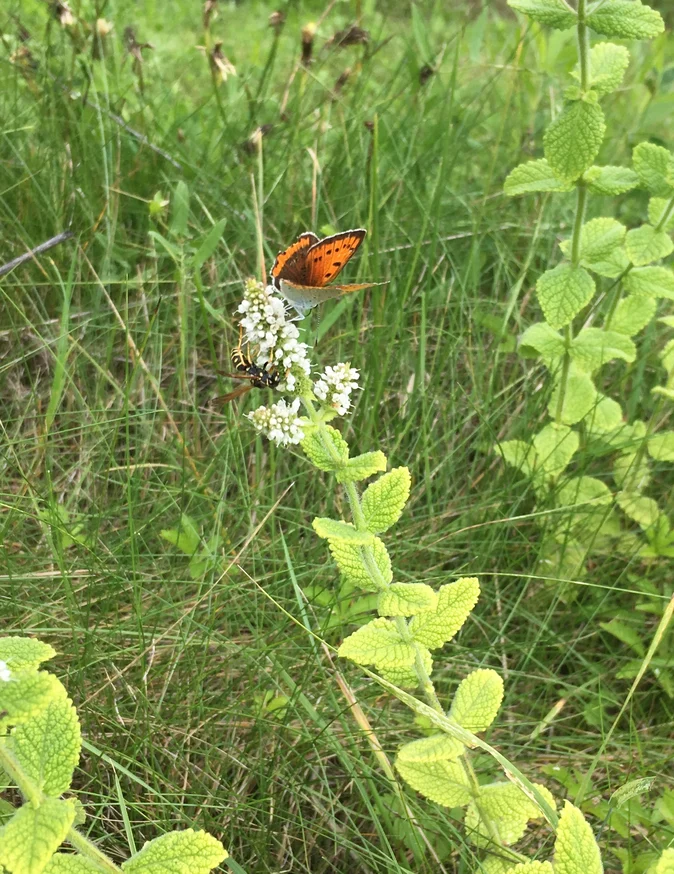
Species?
Lycaena dispar
